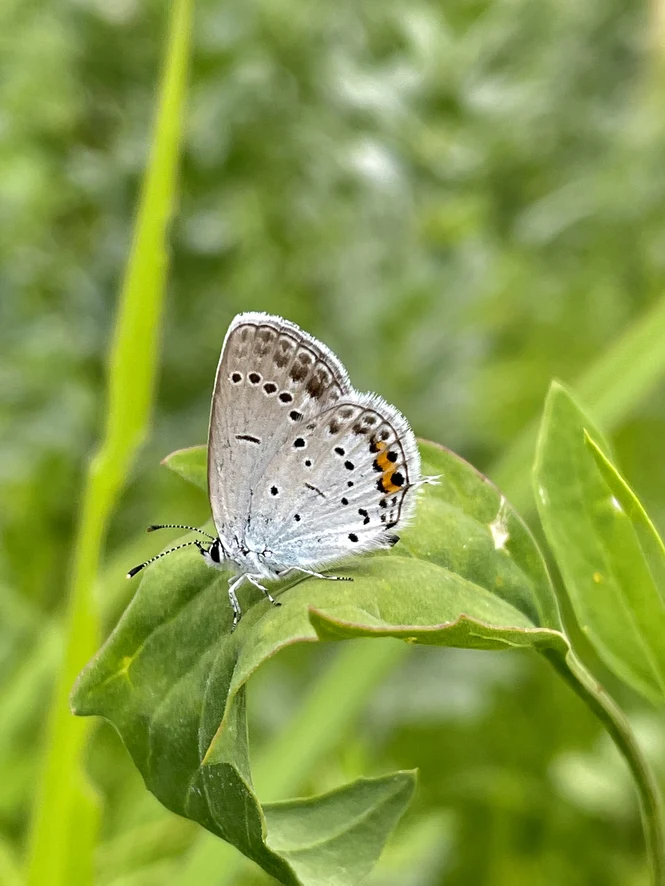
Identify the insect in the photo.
Cupido argiades (also Elkalyce argiades)
